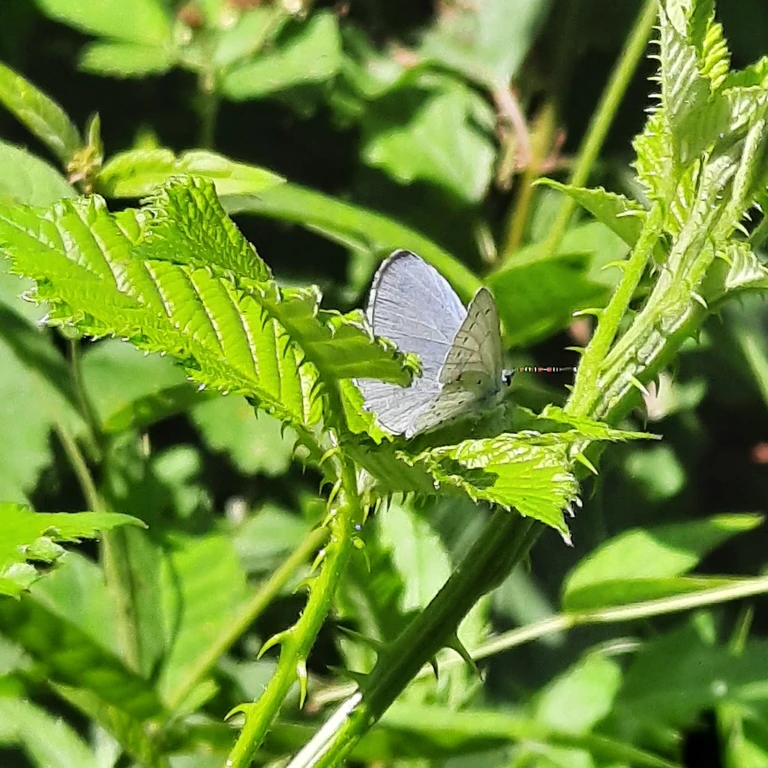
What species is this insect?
Celastrina argiolus
